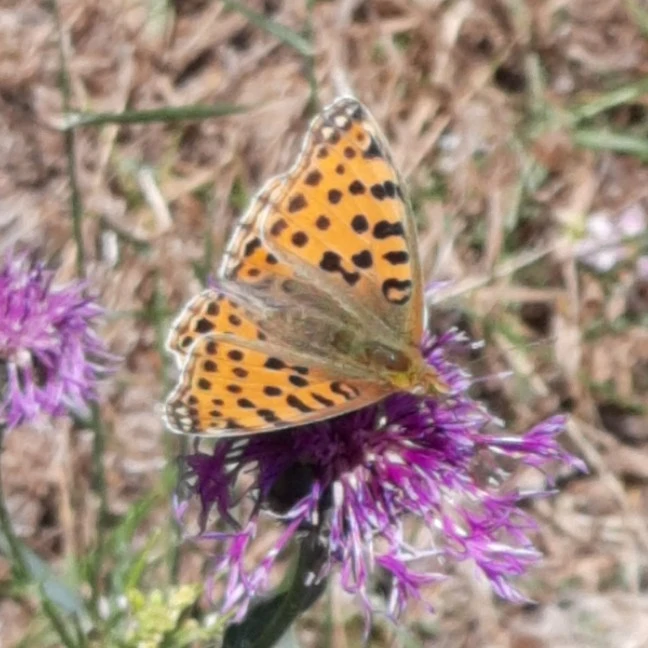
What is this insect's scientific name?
Issoria lathonia
